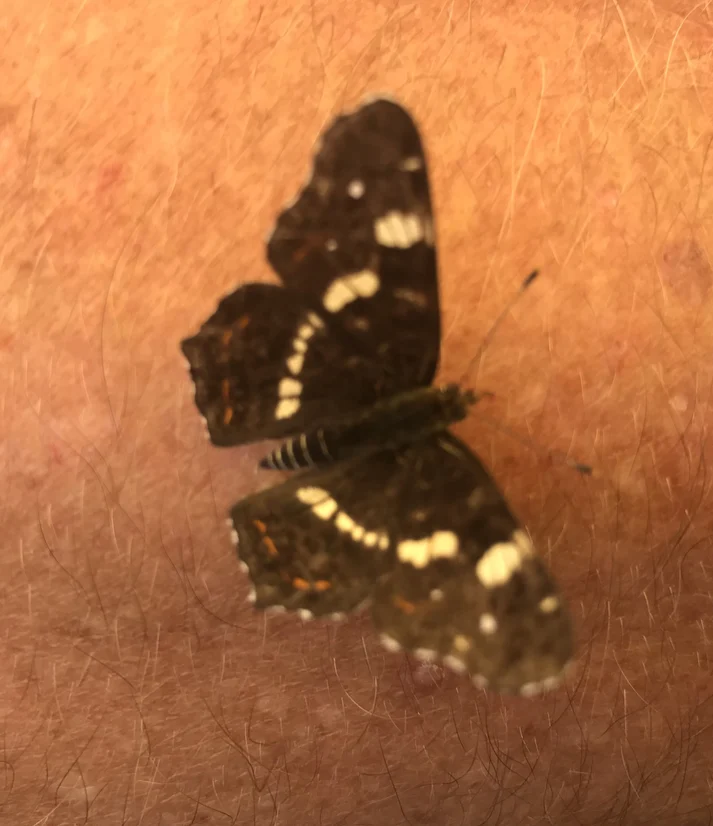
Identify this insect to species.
Araschnia levana
